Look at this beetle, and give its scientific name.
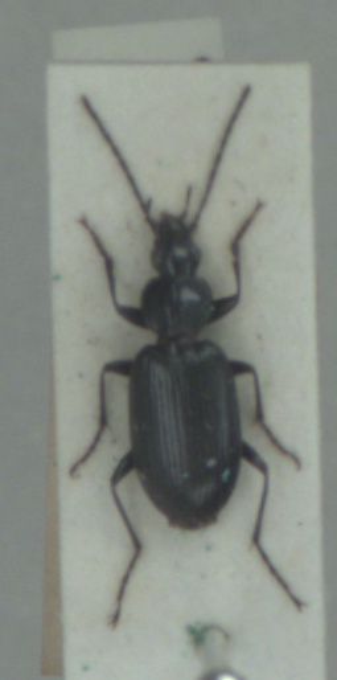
Agonum gracile
